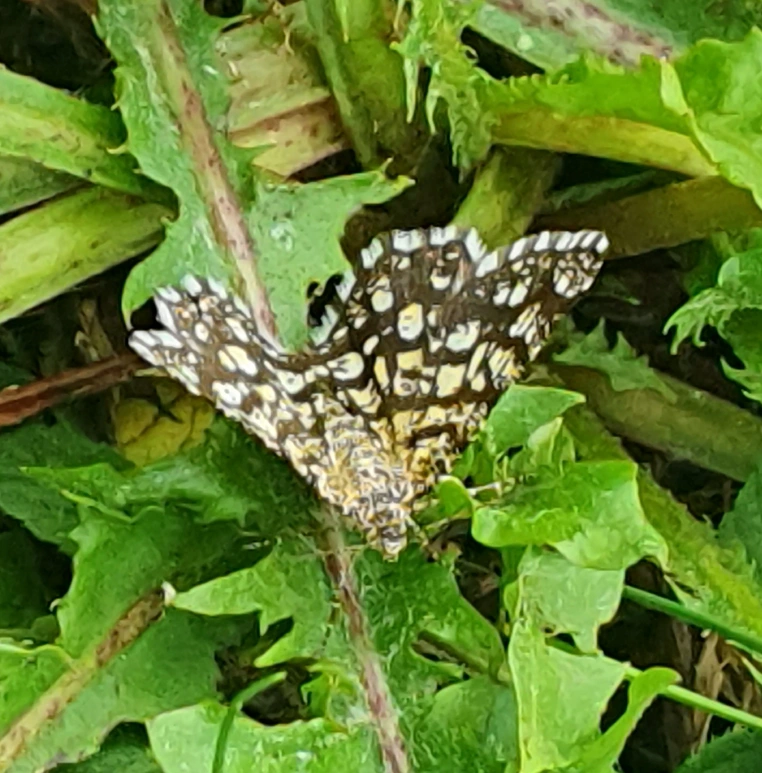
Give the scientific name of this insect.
Chiasmia clathrata
